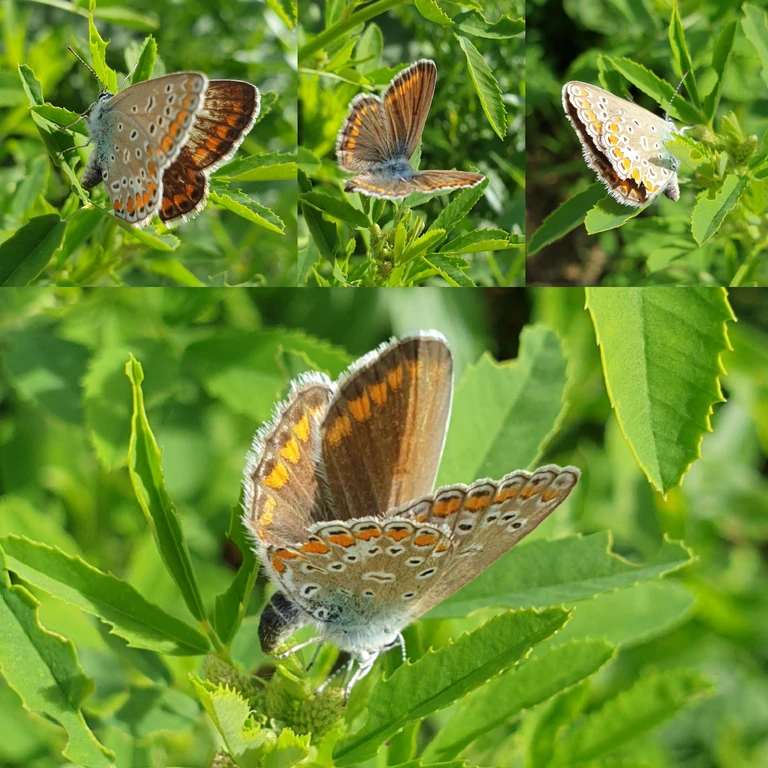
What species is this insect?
Polyommatus icarus
